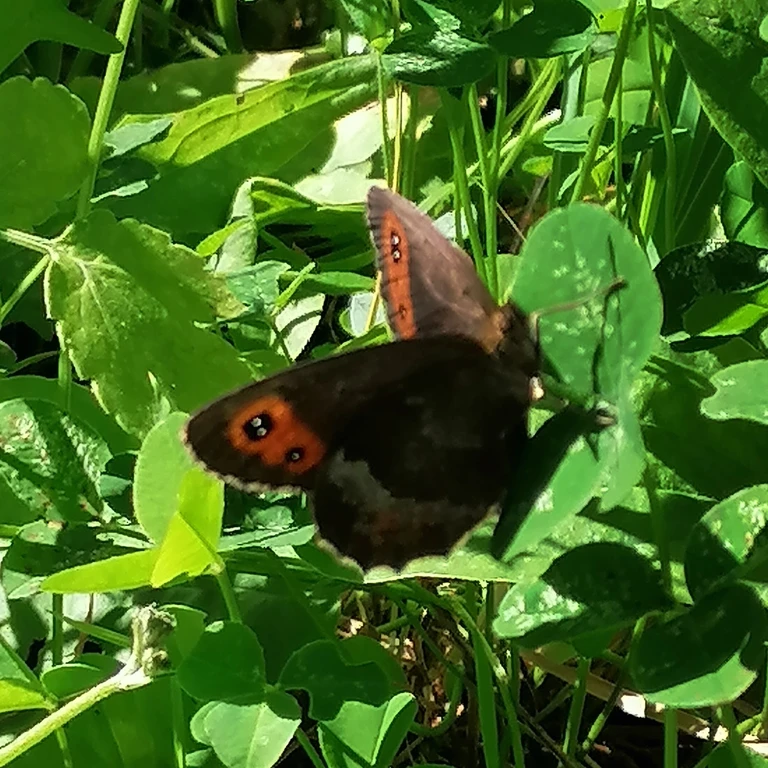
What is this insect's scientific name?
Erebia aethiops
